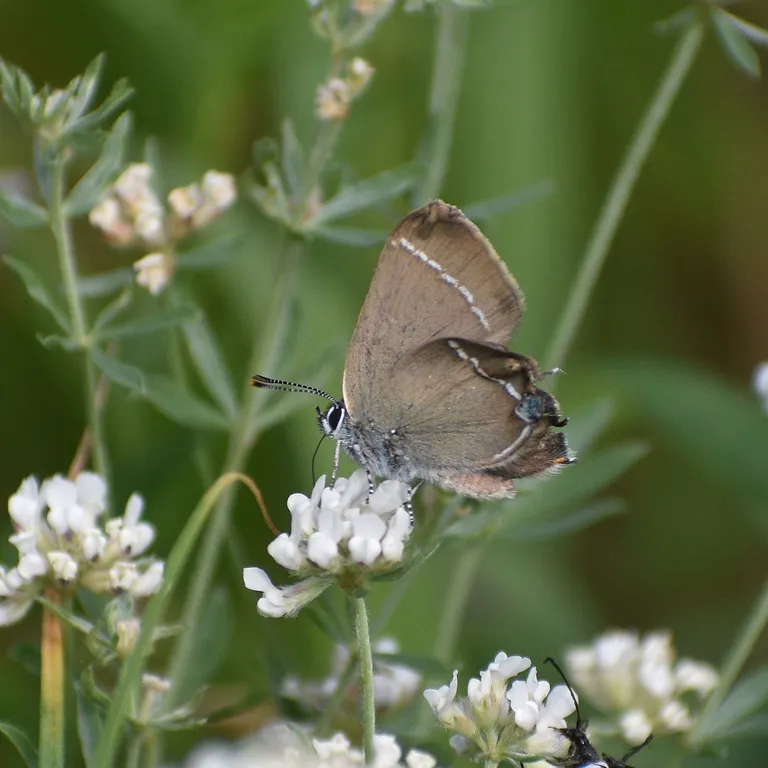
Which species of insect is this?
Satyrium spini (also Tuttiola spini)
